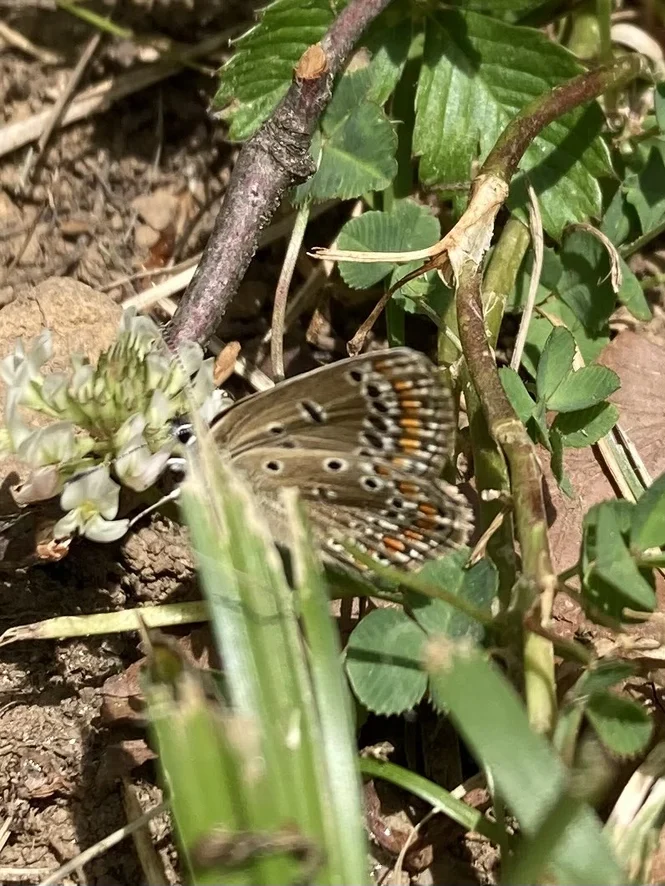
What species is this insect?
Polyommatus icarus
